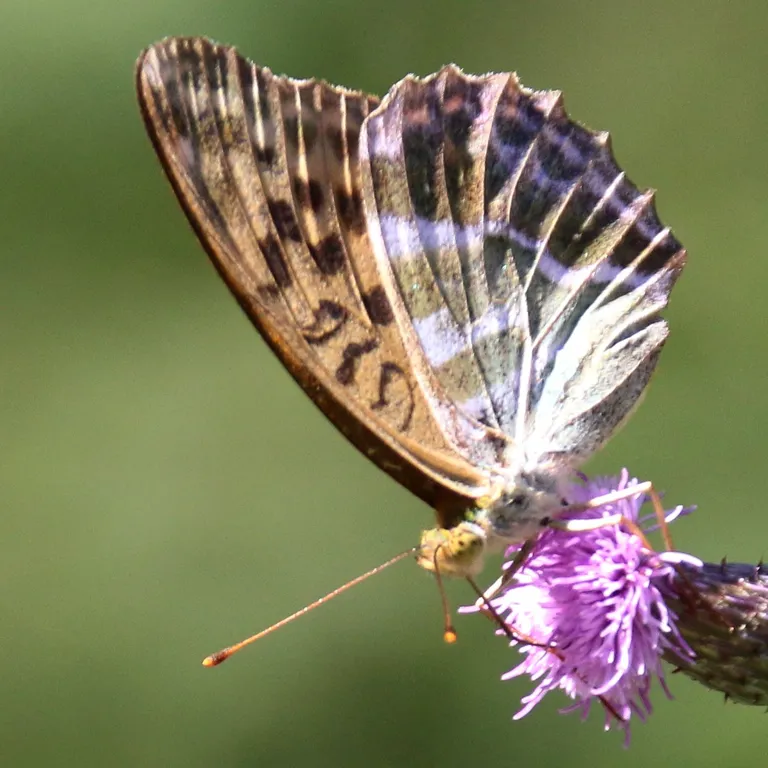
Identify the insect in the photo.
Argynnis paphia
